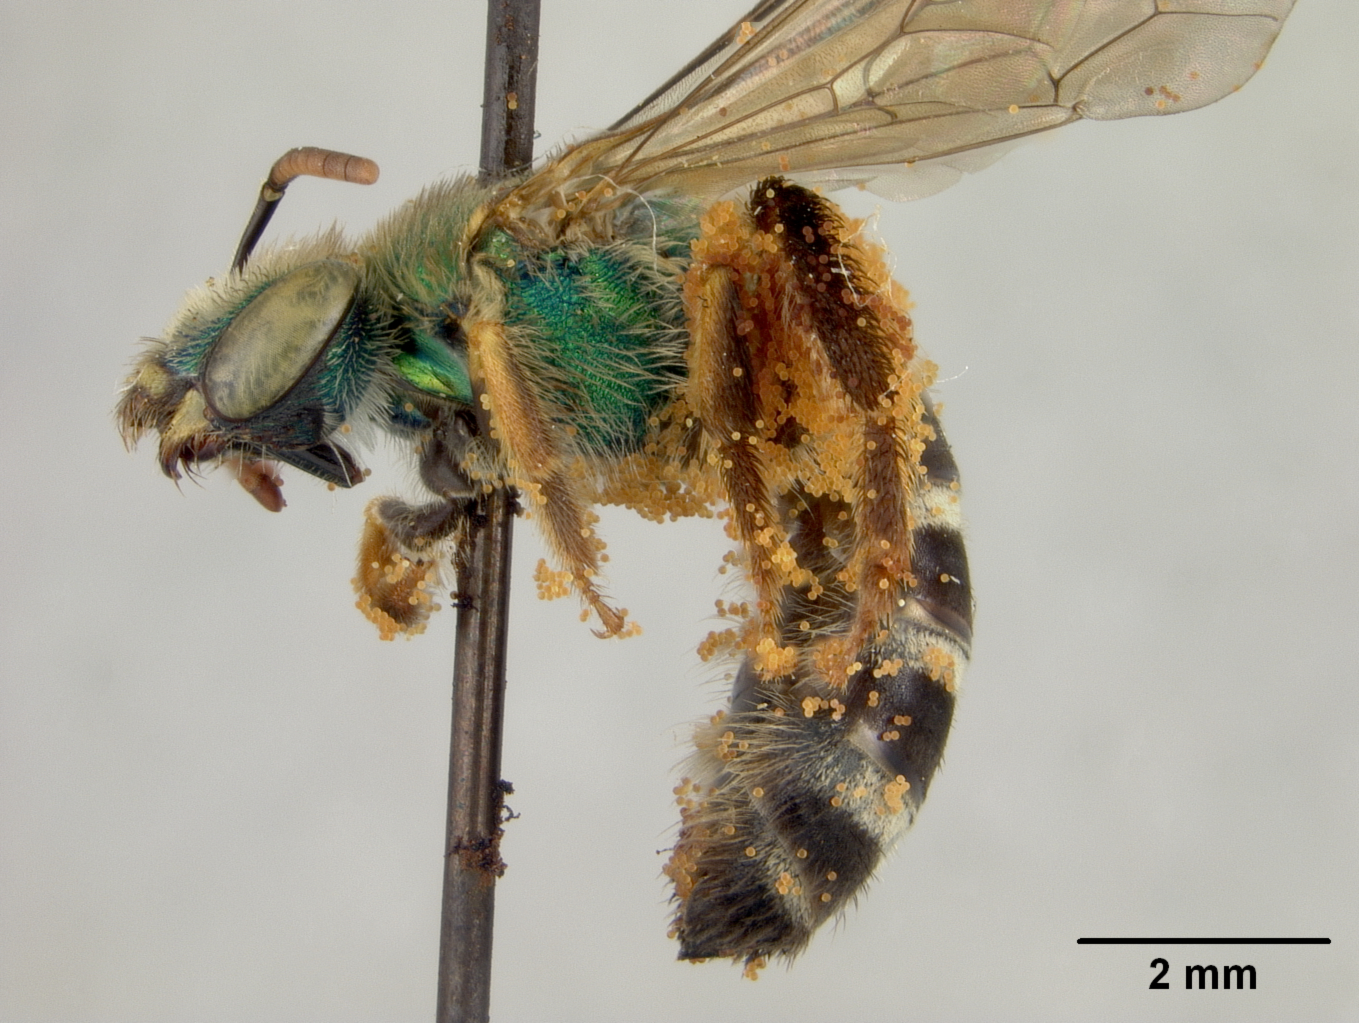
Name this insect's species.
Agapostemon melanurus
